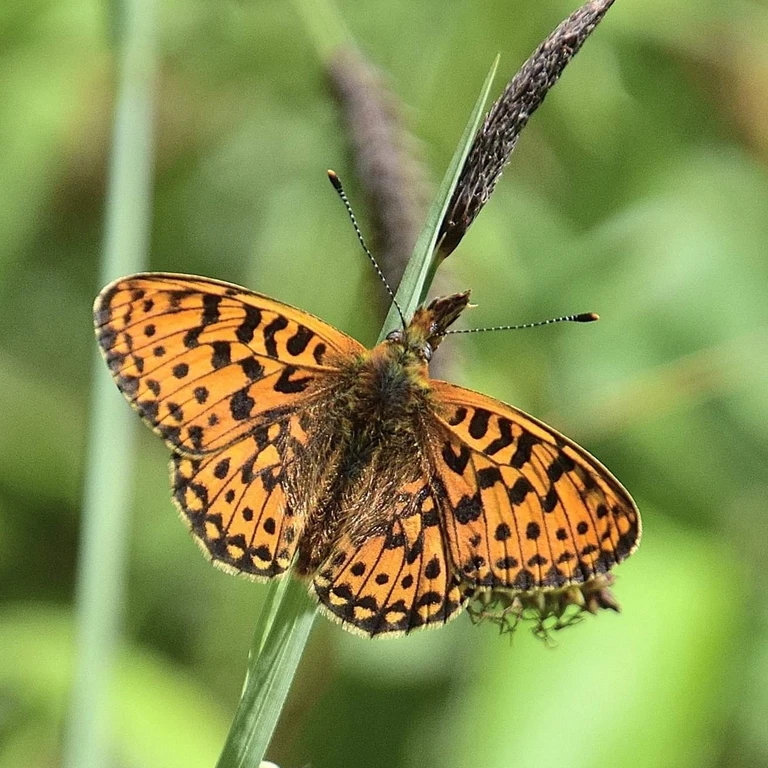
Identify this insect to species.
Boloria euphrosyne (also Clossiana euphrosyne)
